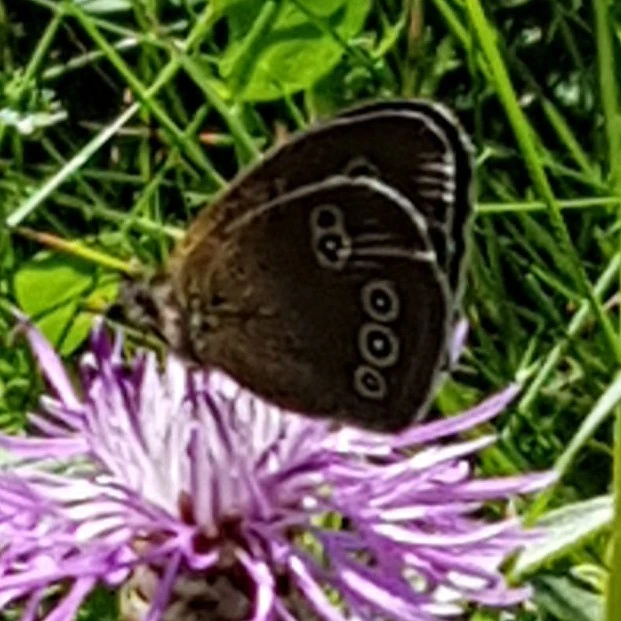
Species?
Aphantopus hyperantus
